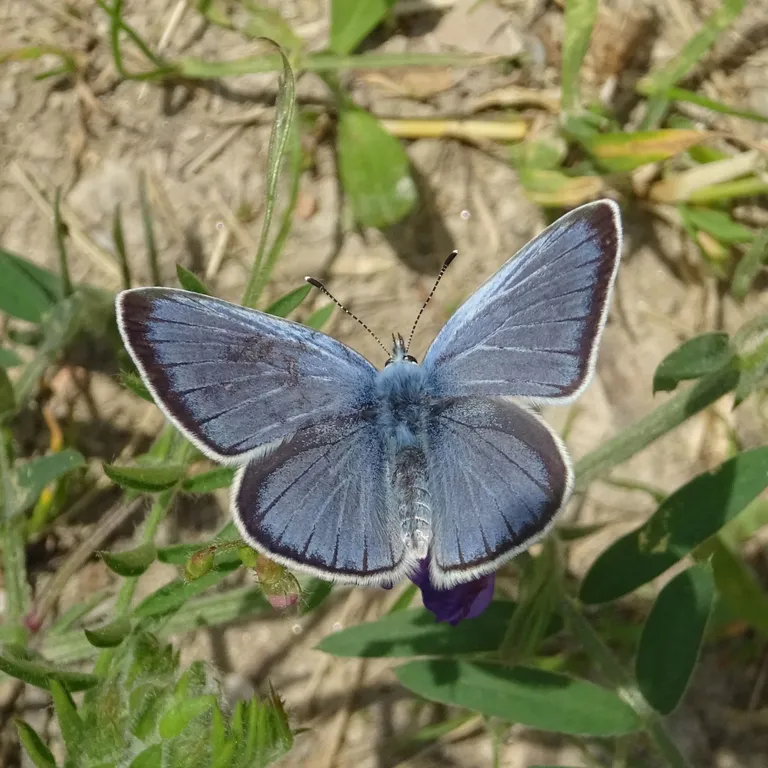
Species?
Glaucopsyche alexis
